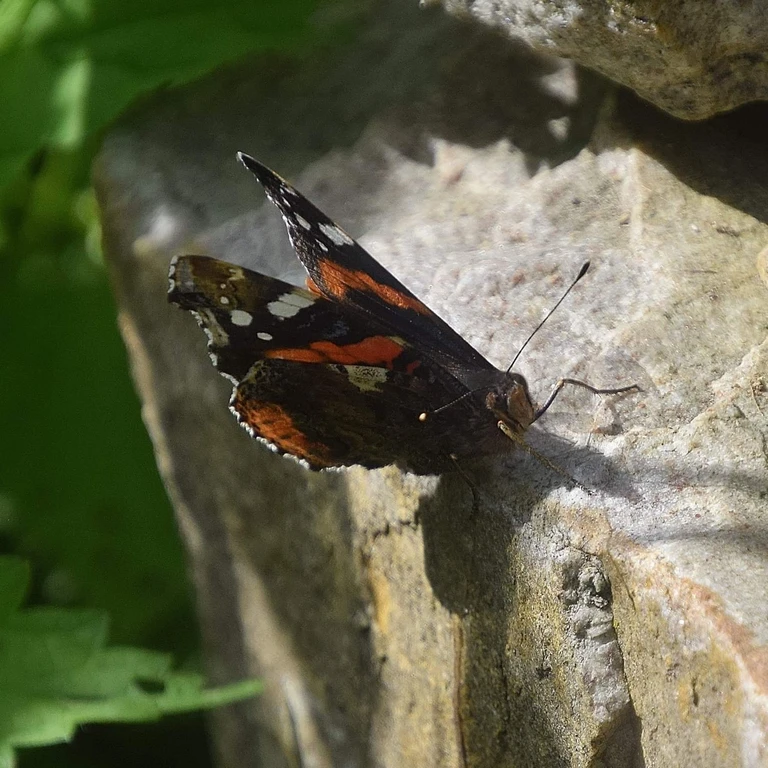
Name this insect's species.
Vanessa atalanta
